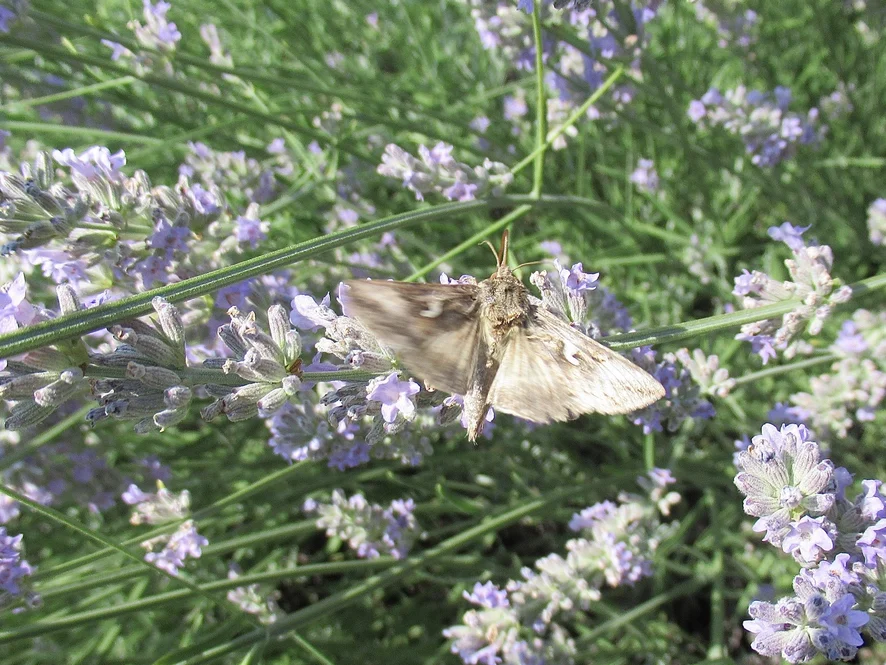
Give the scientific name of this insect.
Autographa gamma
